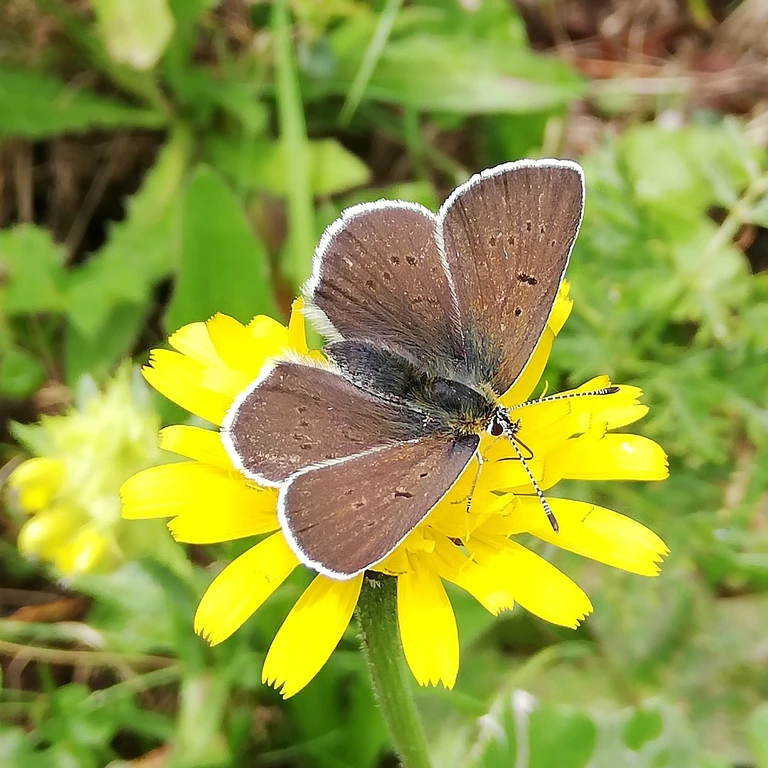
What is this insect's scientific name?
Lycaena tityrus (also Loweia tityrus)
